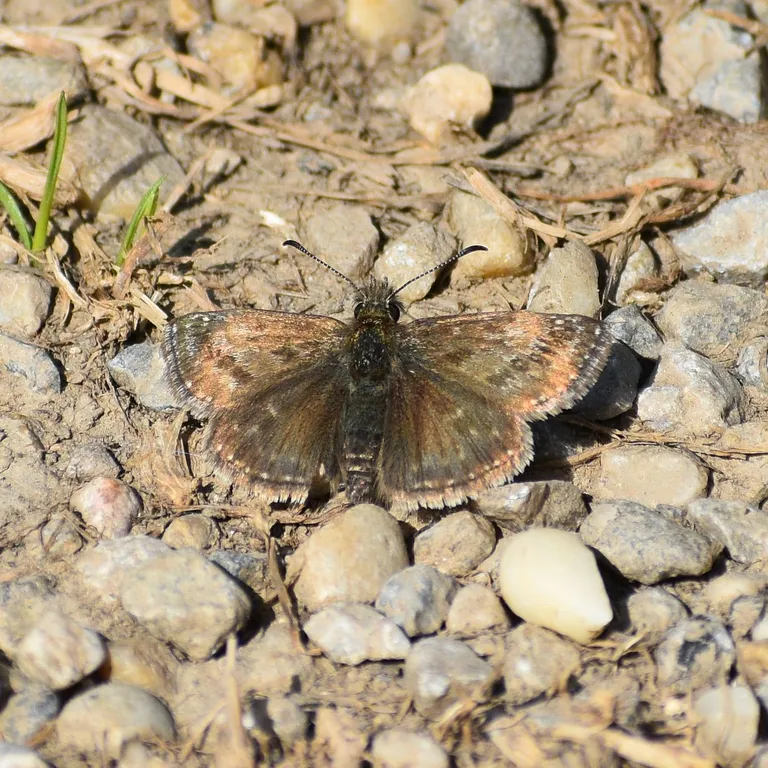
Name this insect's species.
Erynnis tages
